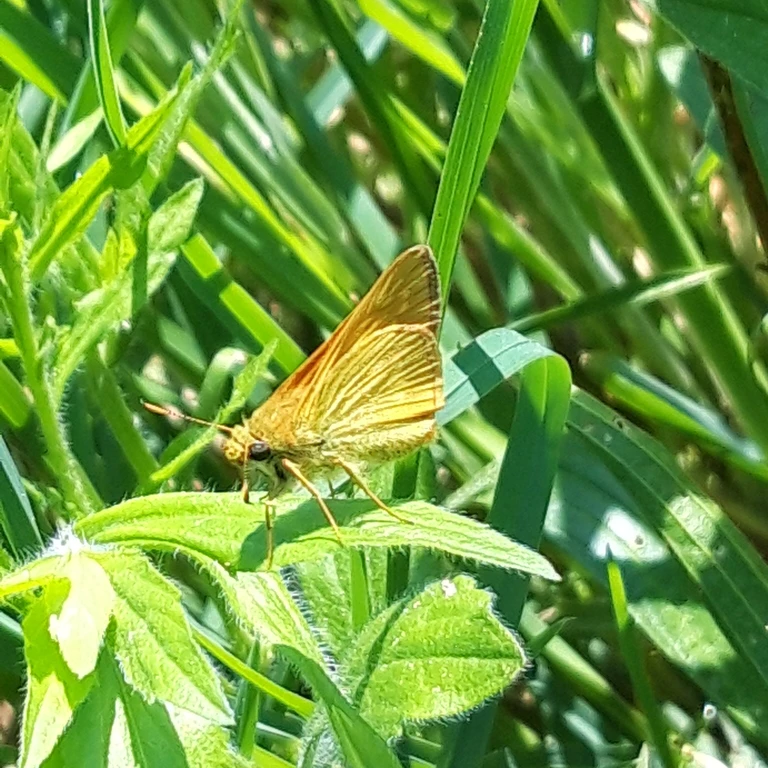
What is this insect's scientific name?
Ochlodes sylvanus (also Ochlodes venata)
